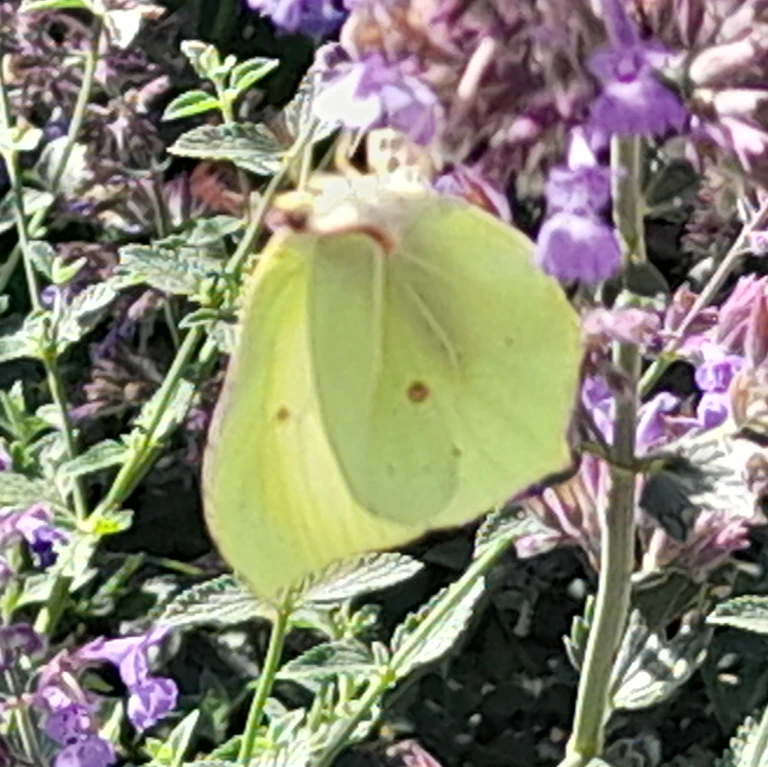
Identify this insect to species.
Gonepteryx rhamni
